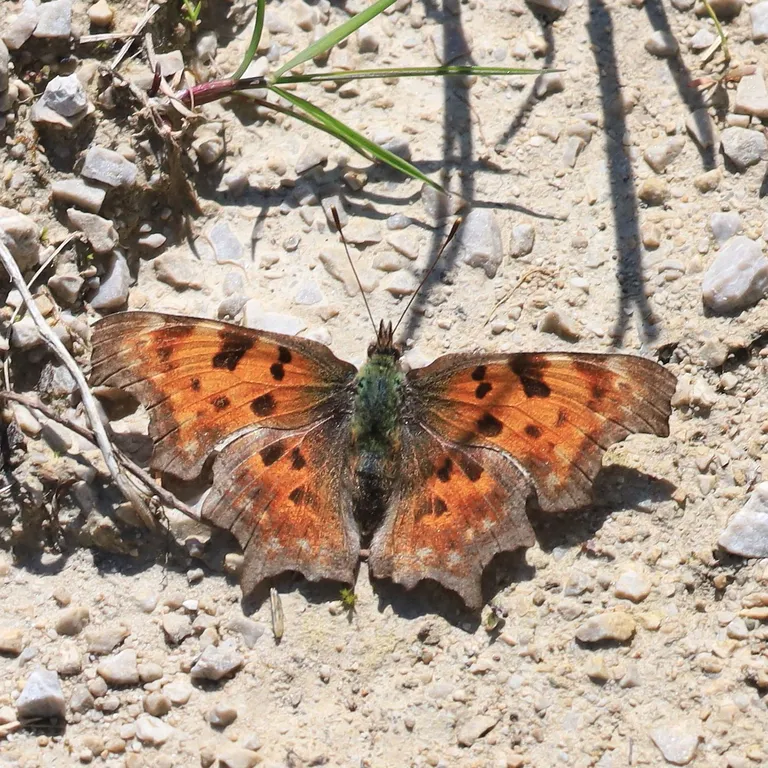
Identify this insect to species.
Polygonia c-album
